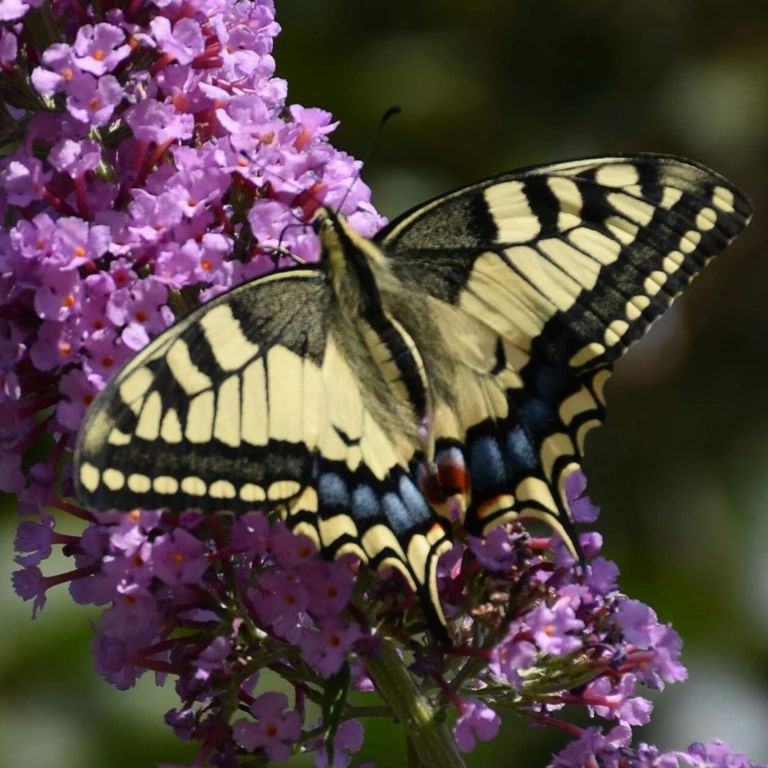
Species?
Papilio machaon
